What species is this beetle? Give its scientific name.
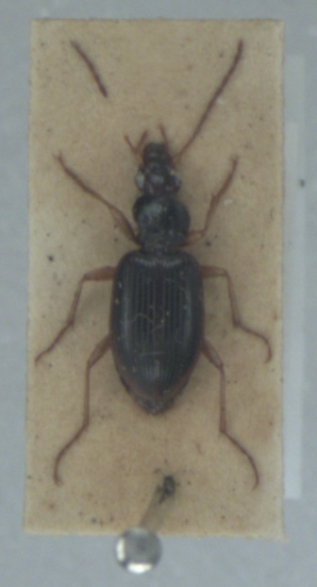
Paranchus albipes
